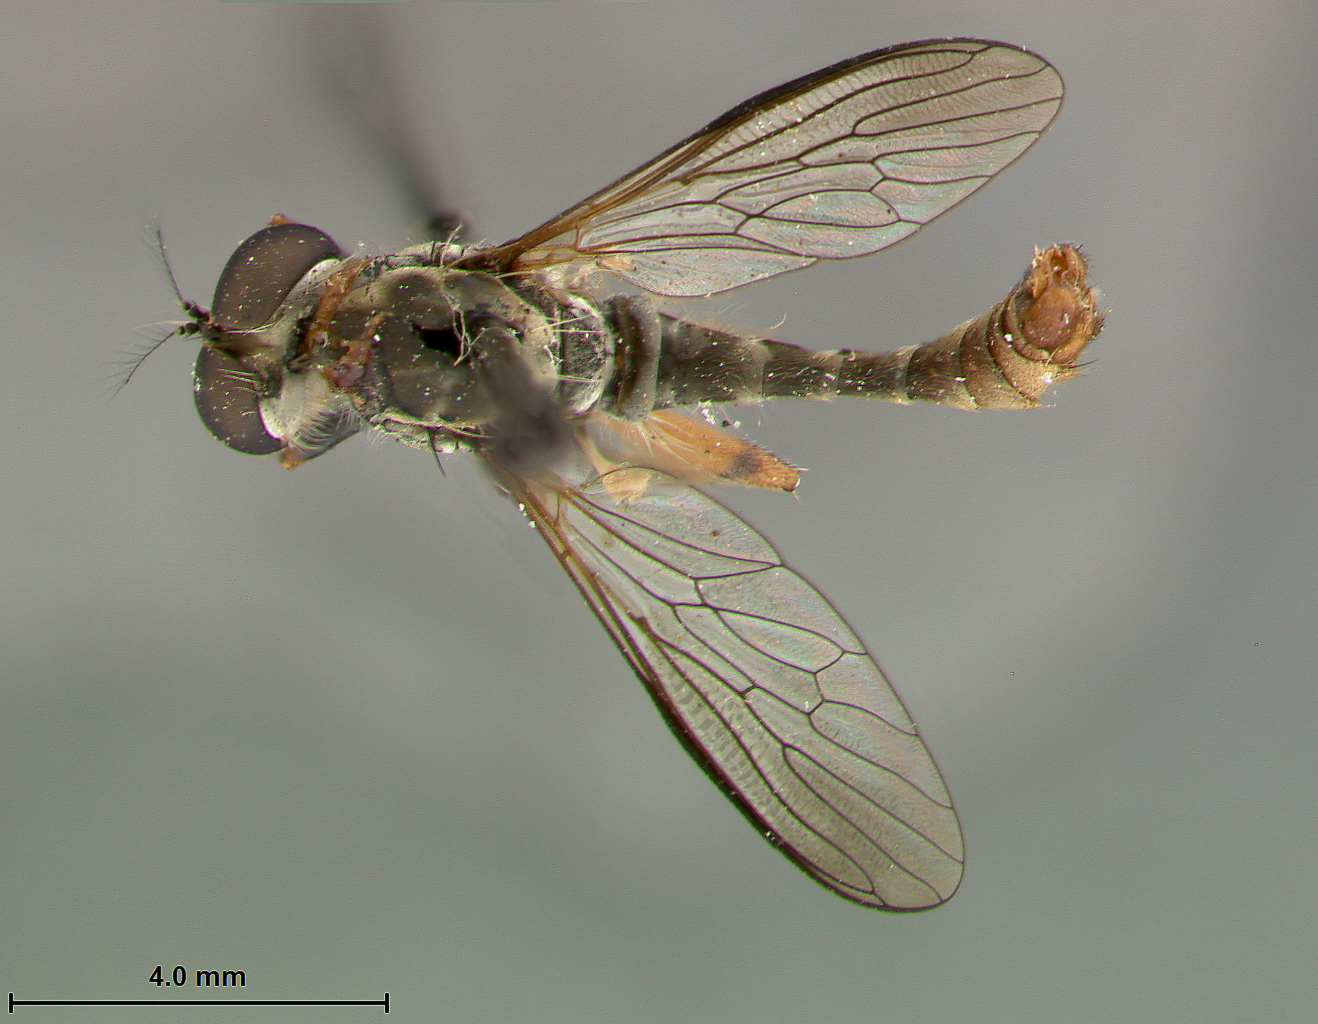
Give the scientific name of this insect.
Ommatius flavicaudus
